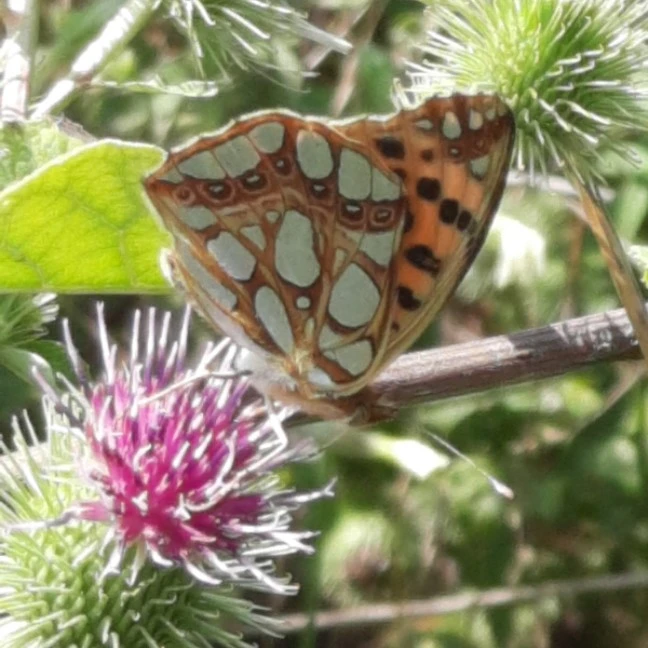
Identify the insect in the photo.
Issoria lathonia
